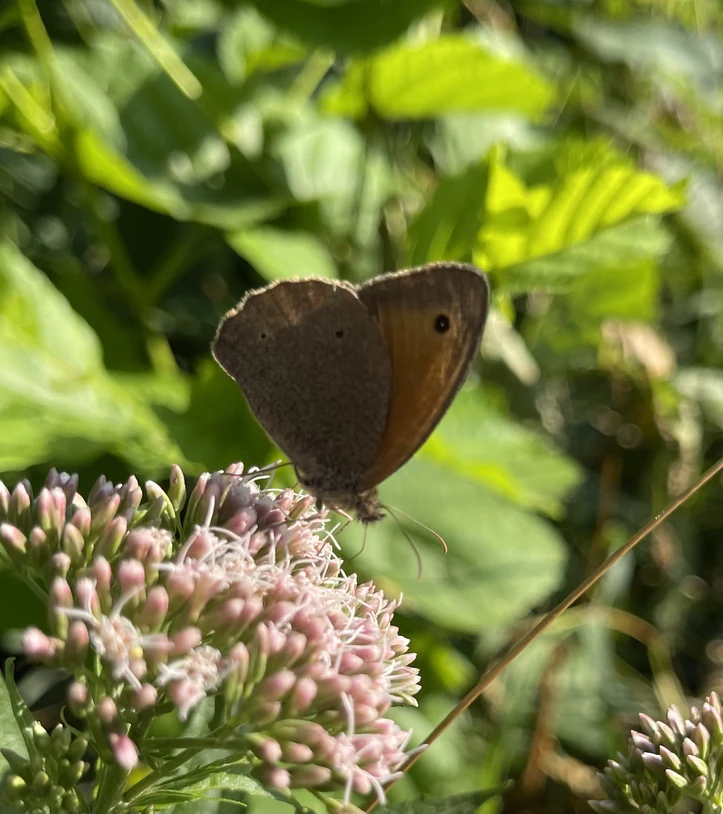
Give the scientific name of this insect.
Maniola jurtina
